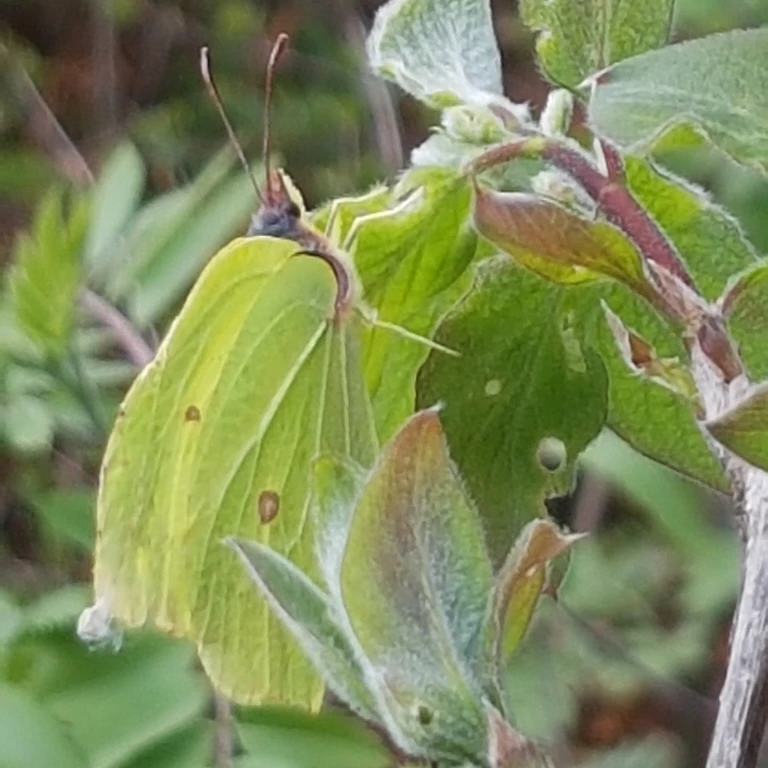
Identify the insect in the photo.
Gonepteryx rhamni
